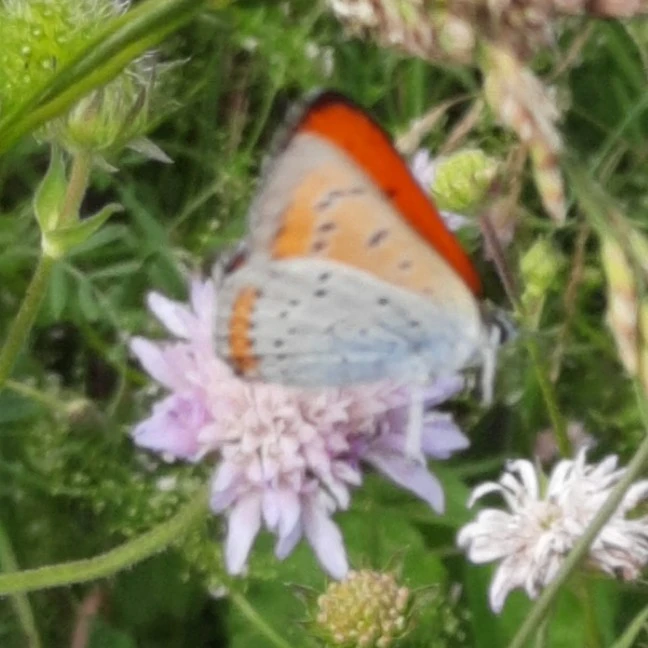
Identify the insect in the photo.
Lycaena dispar
